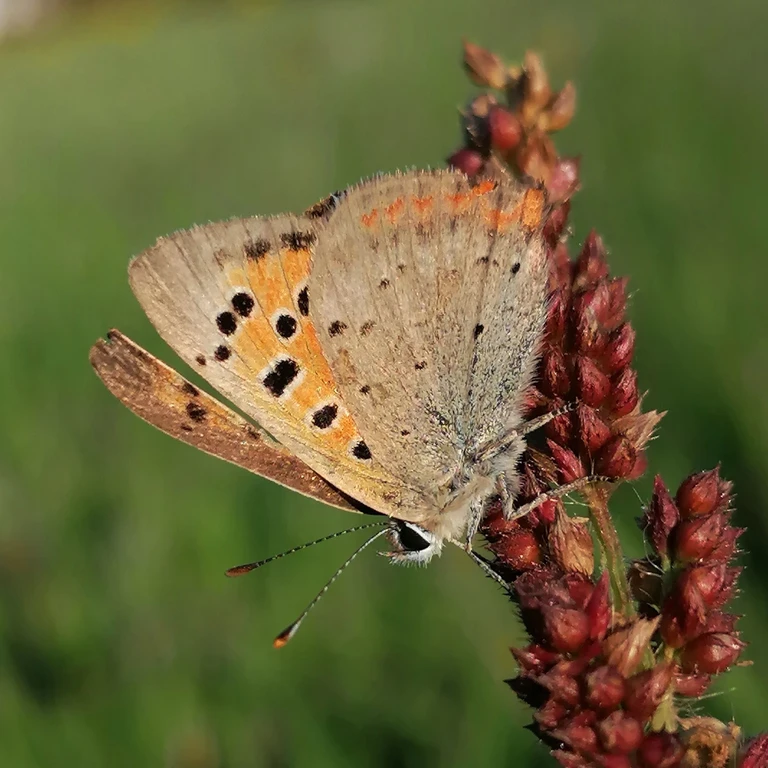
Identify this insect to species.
Lycaena phlaeas
